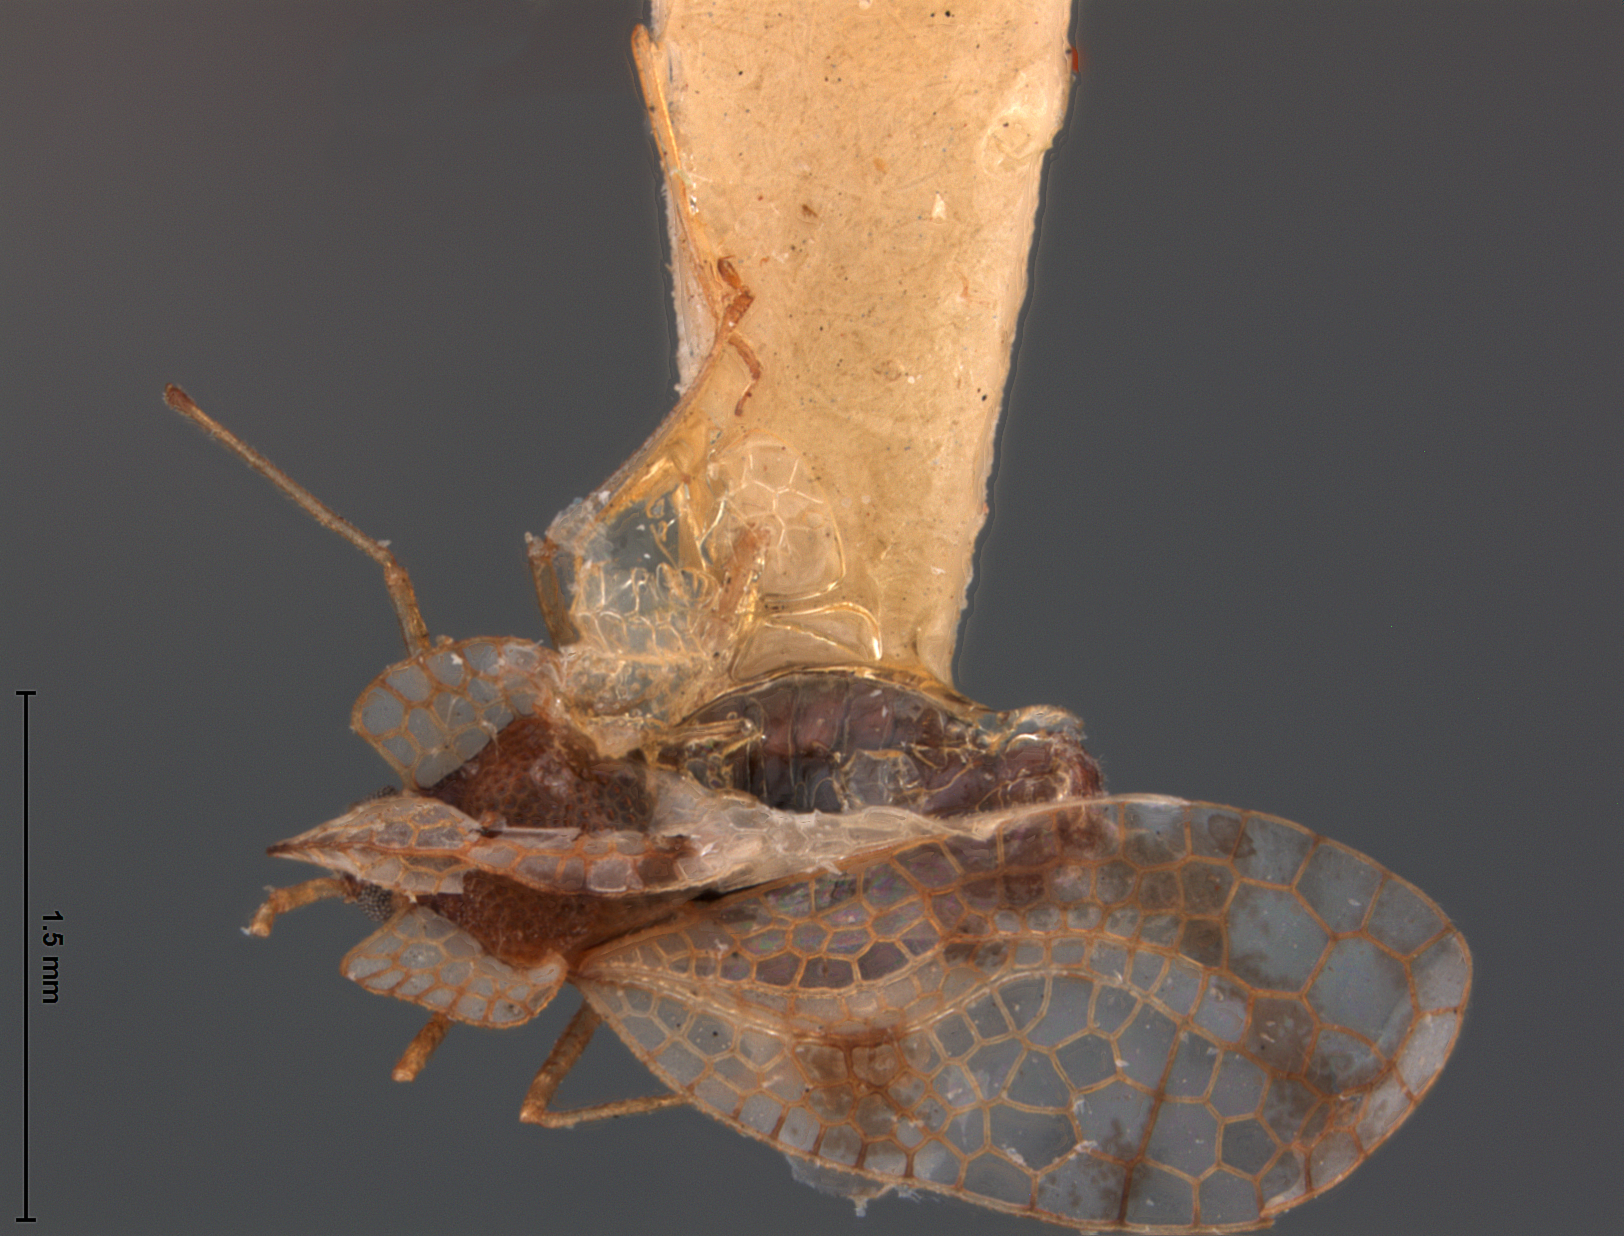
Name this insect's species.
Stephanitis shintenana
